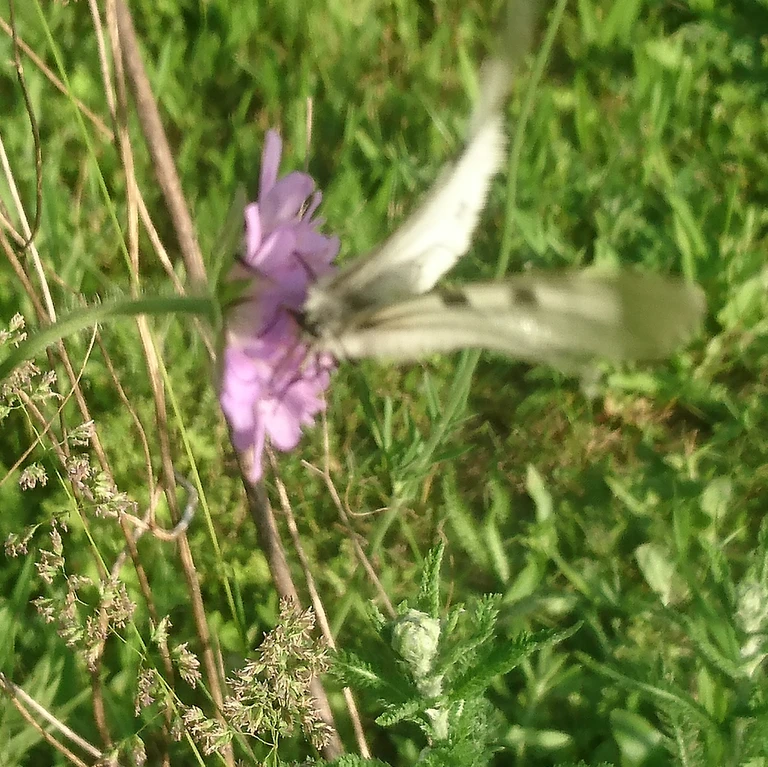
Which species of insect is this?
Parnassius mnemosyne
